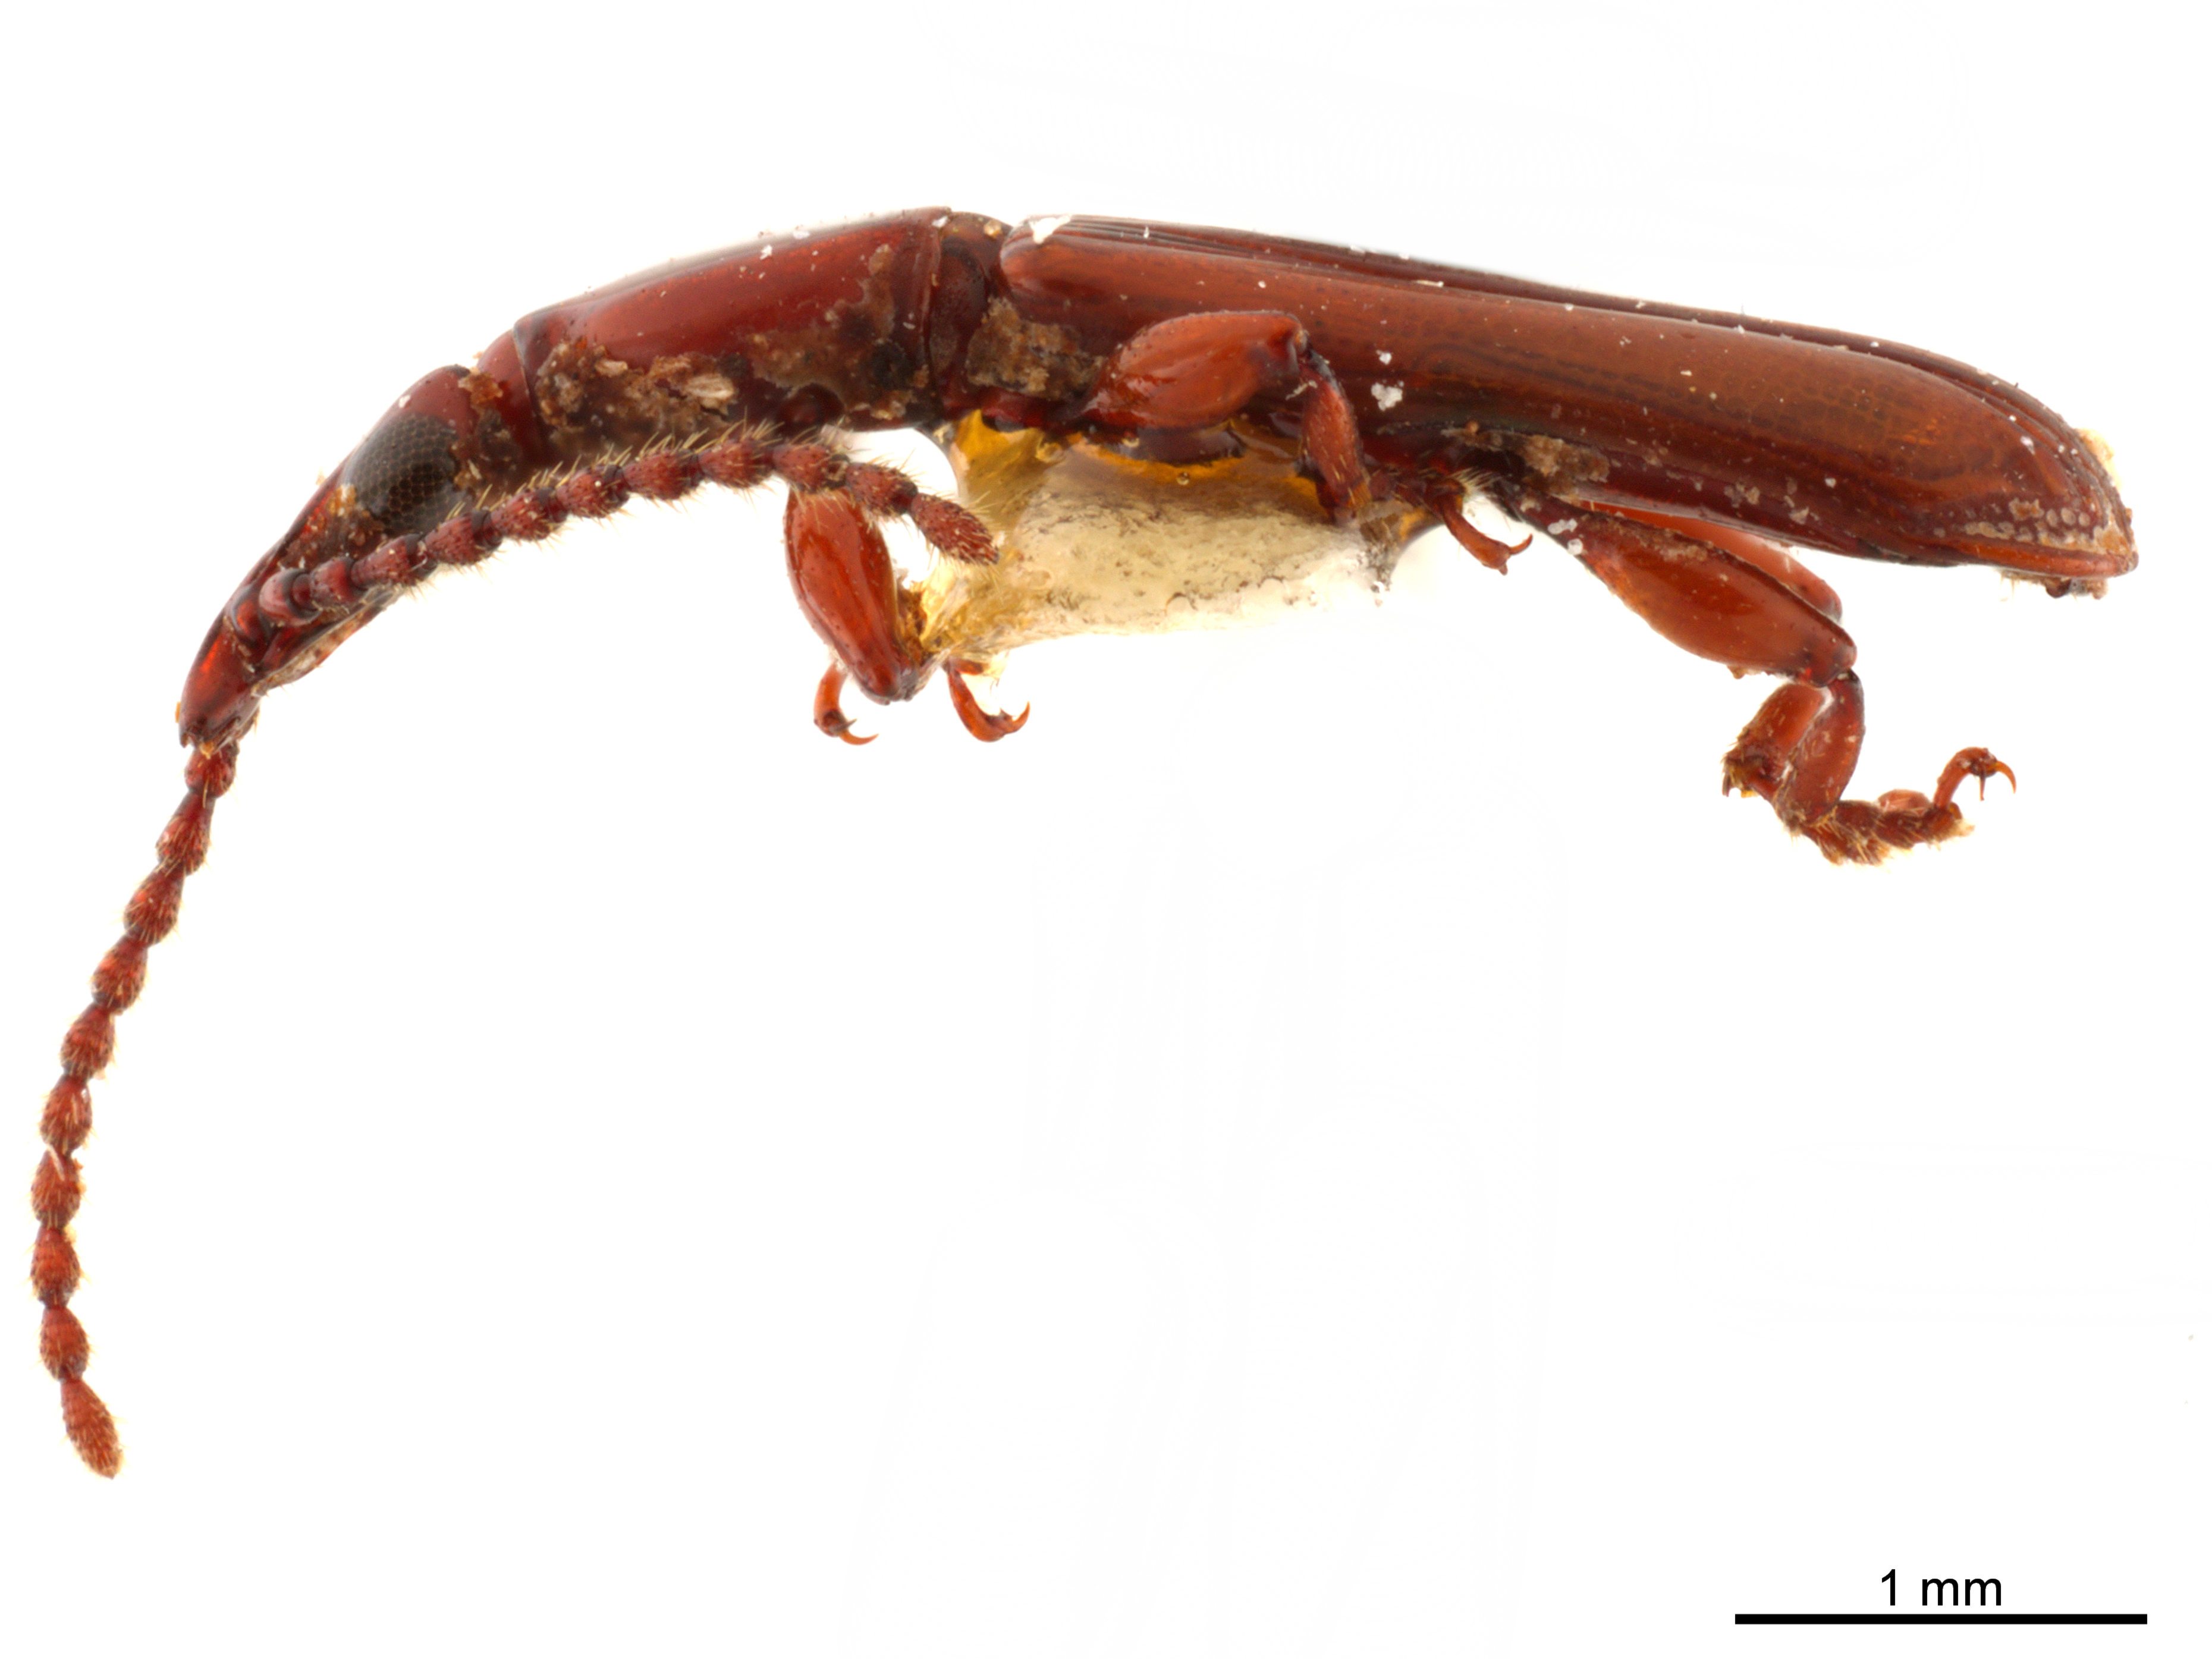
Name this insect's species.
Cerobates sexsulcatus
